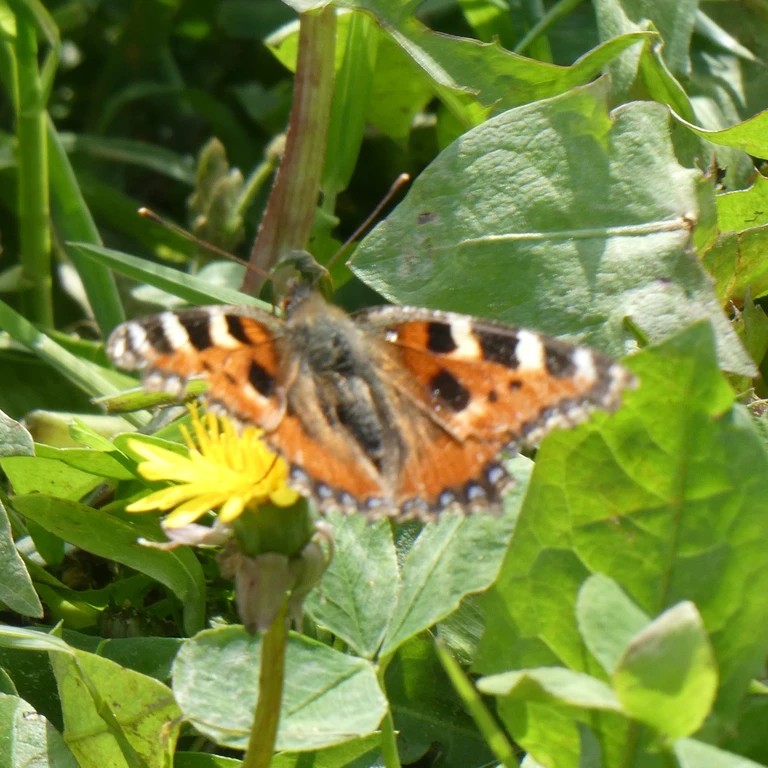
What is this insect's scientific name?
Aglais urticae
